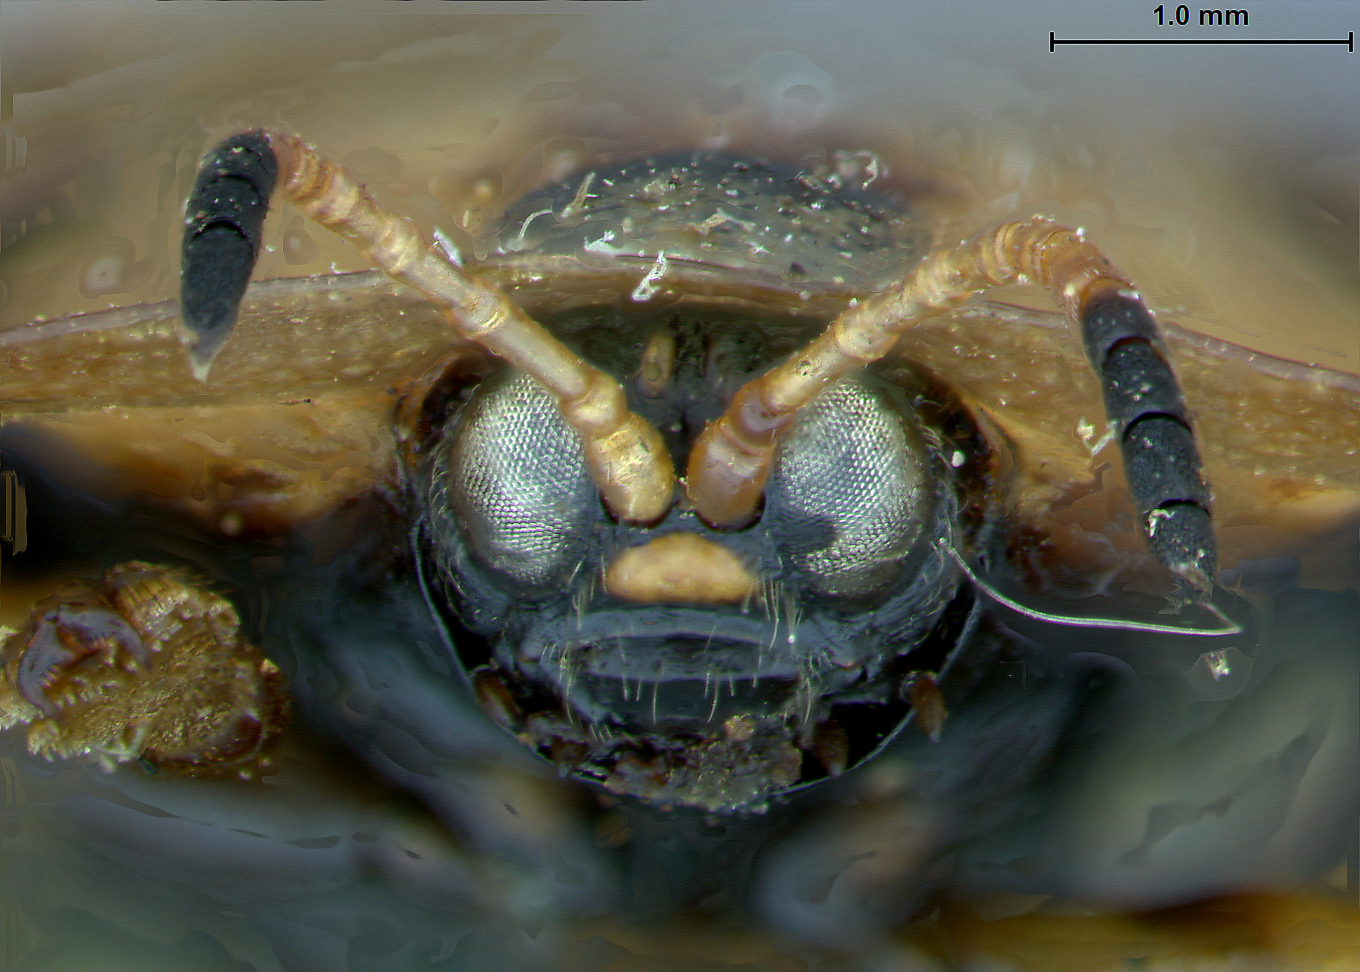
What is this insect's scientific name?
Aspidomorpha maculicolis
